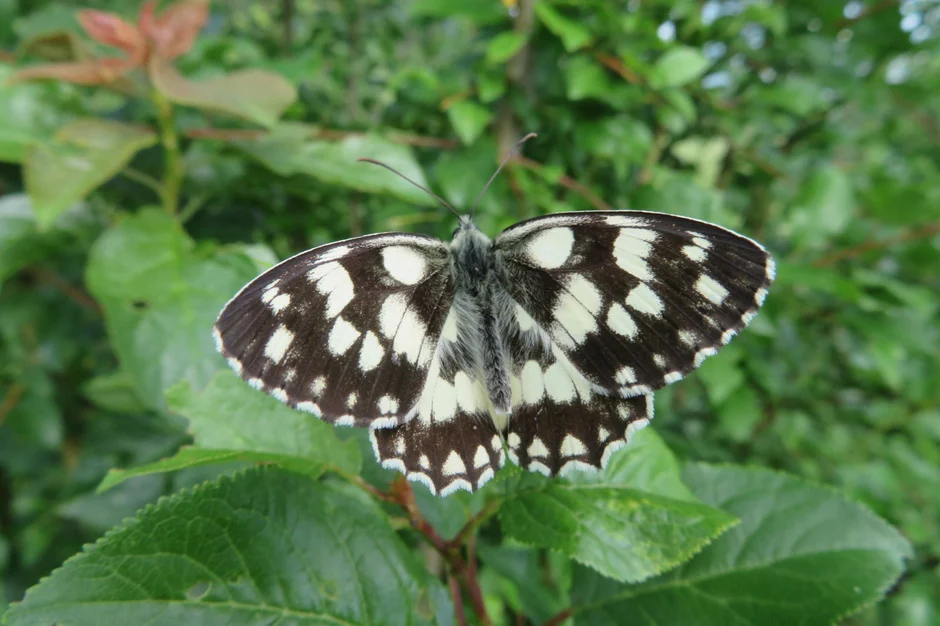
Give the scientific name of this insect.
Melanargia galathea
